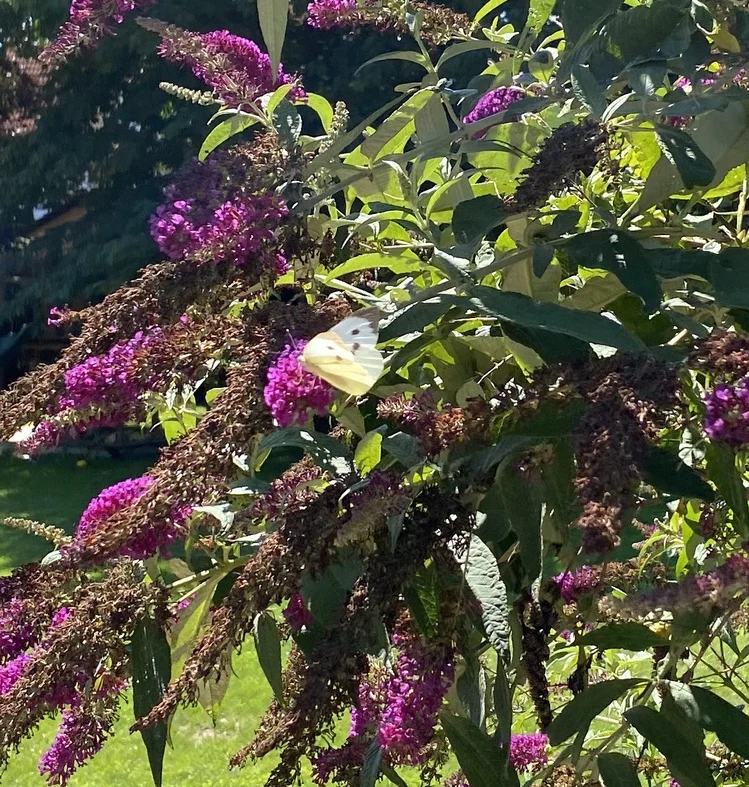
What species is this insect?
Pieris brassicae
